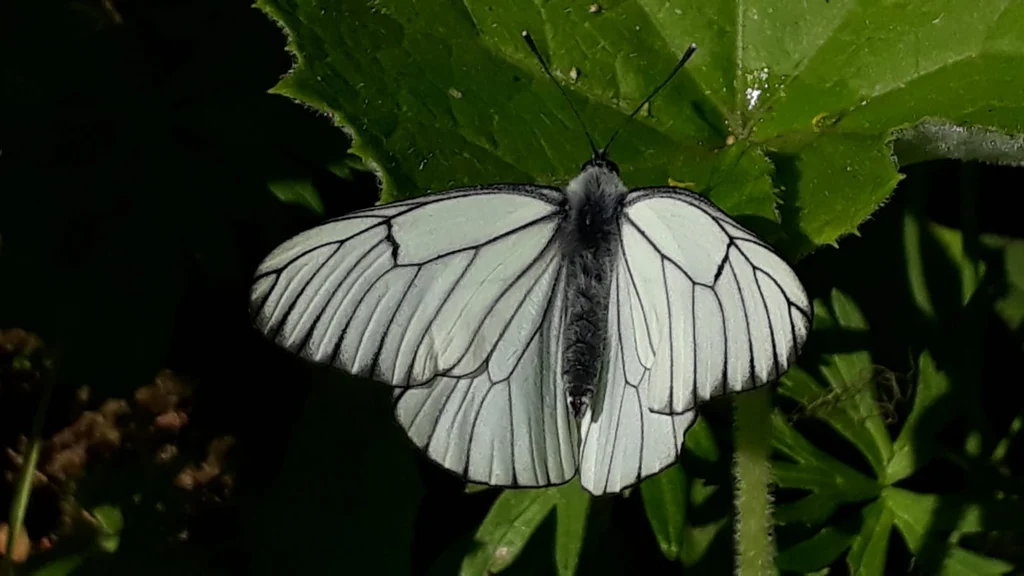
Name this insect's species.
Aporia crataegi
